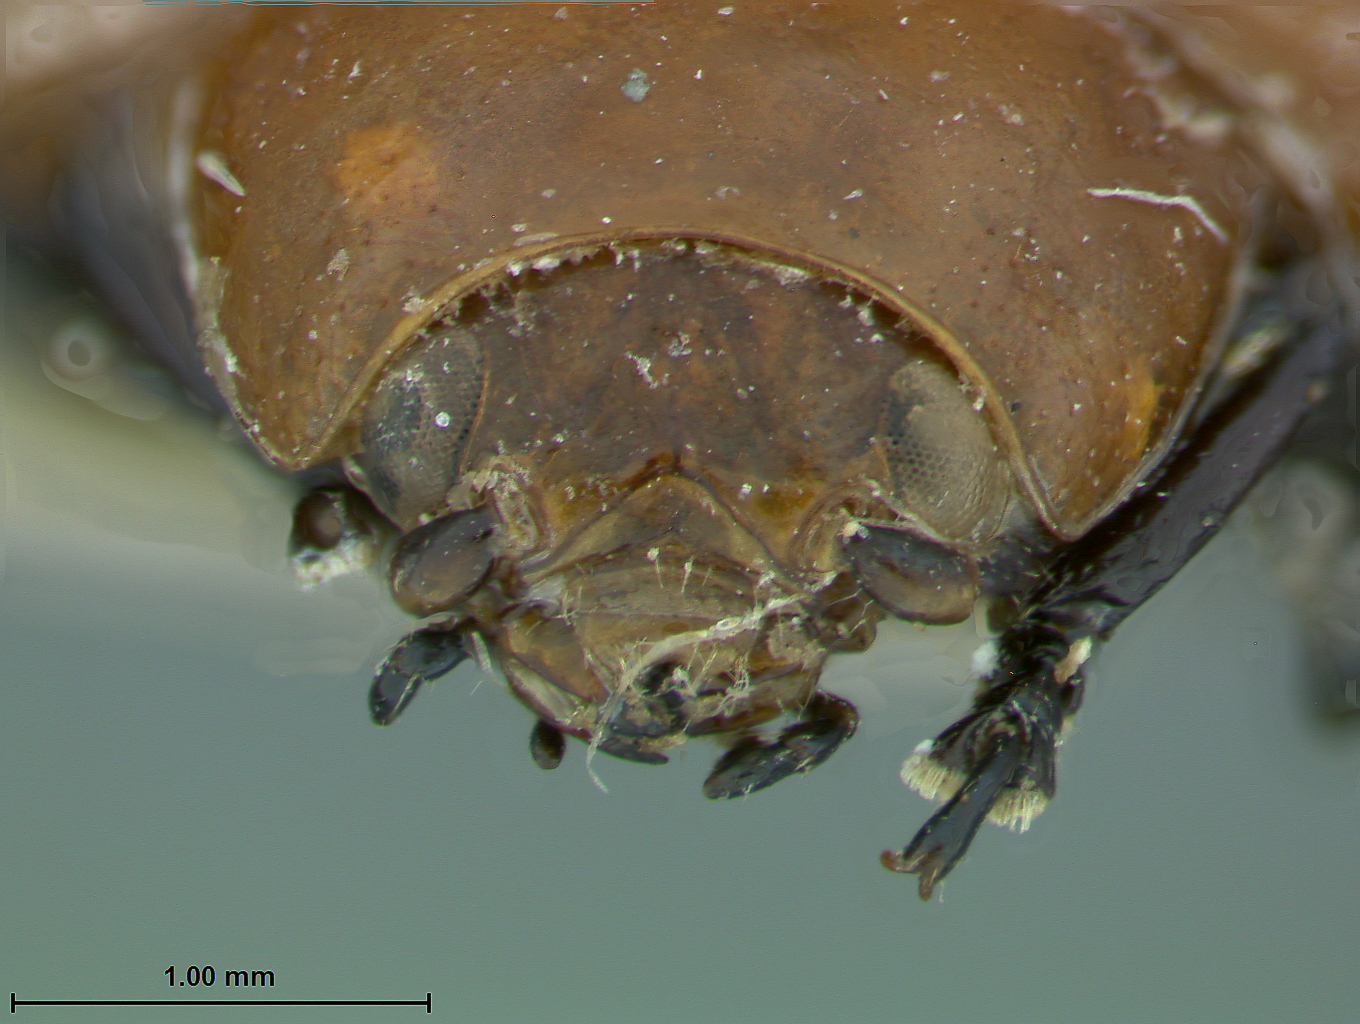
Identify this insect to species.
Phaedon cubensis
